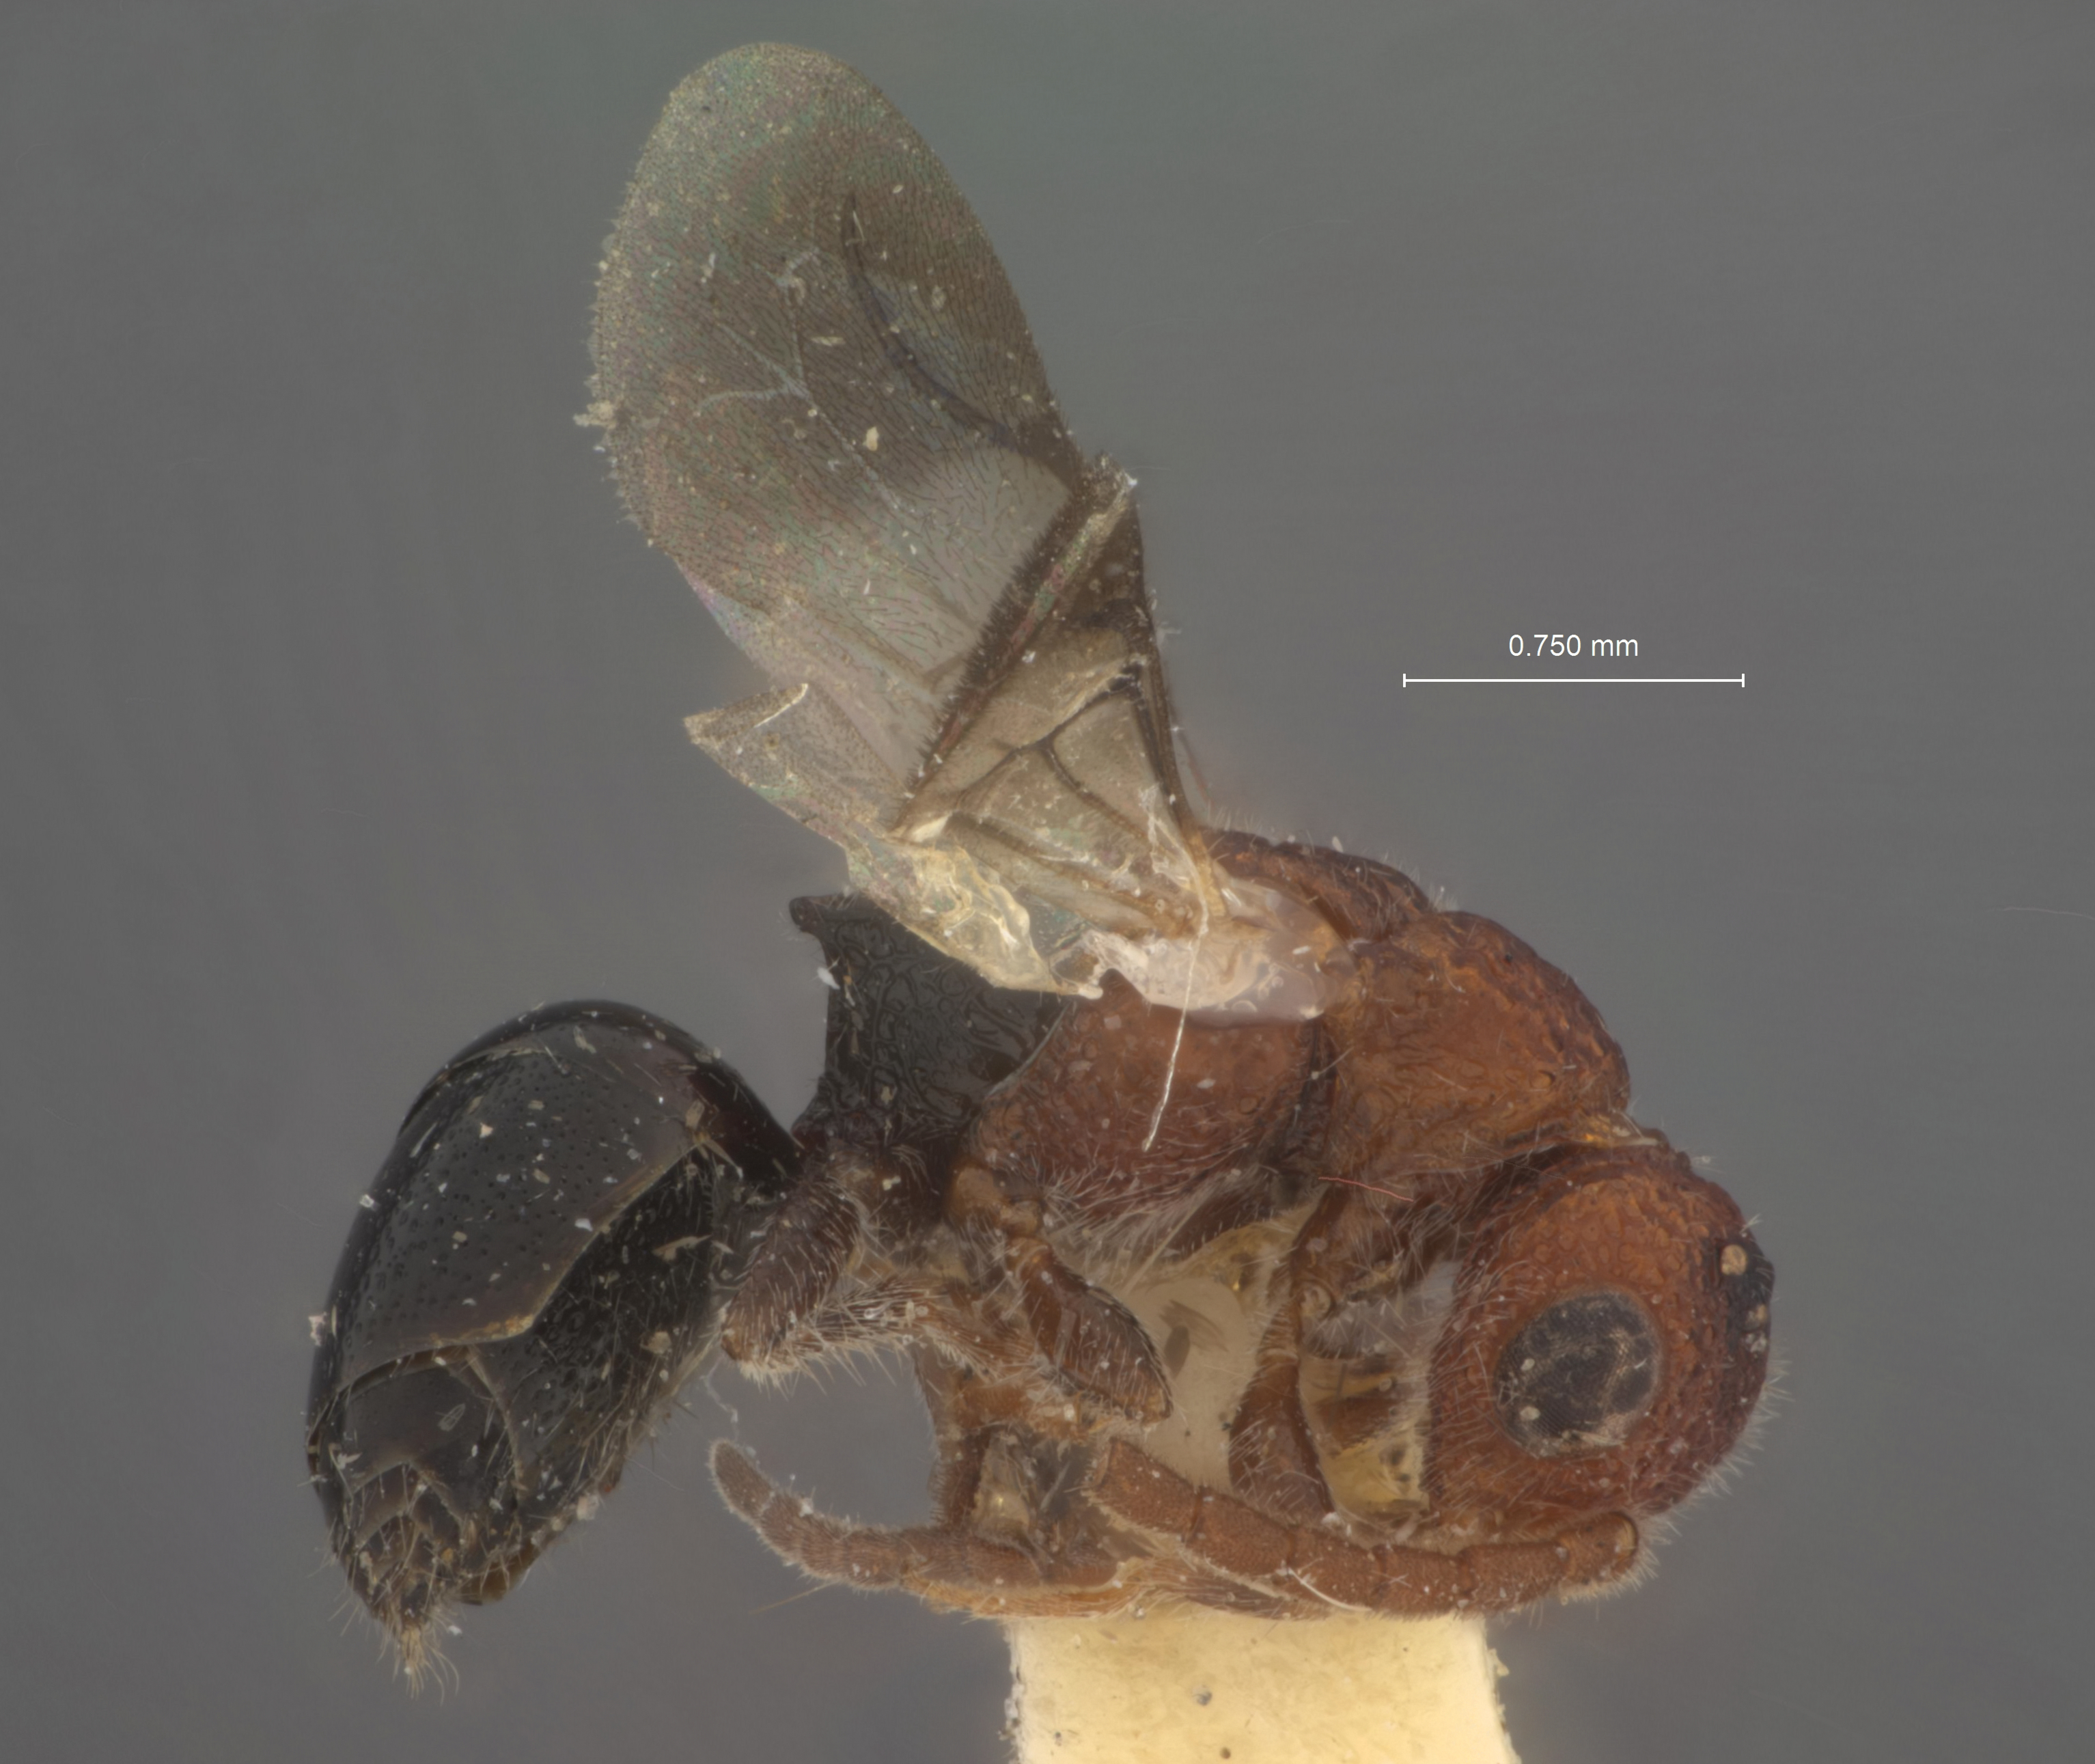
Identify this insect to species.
Sulcomesitius kibissaensis
